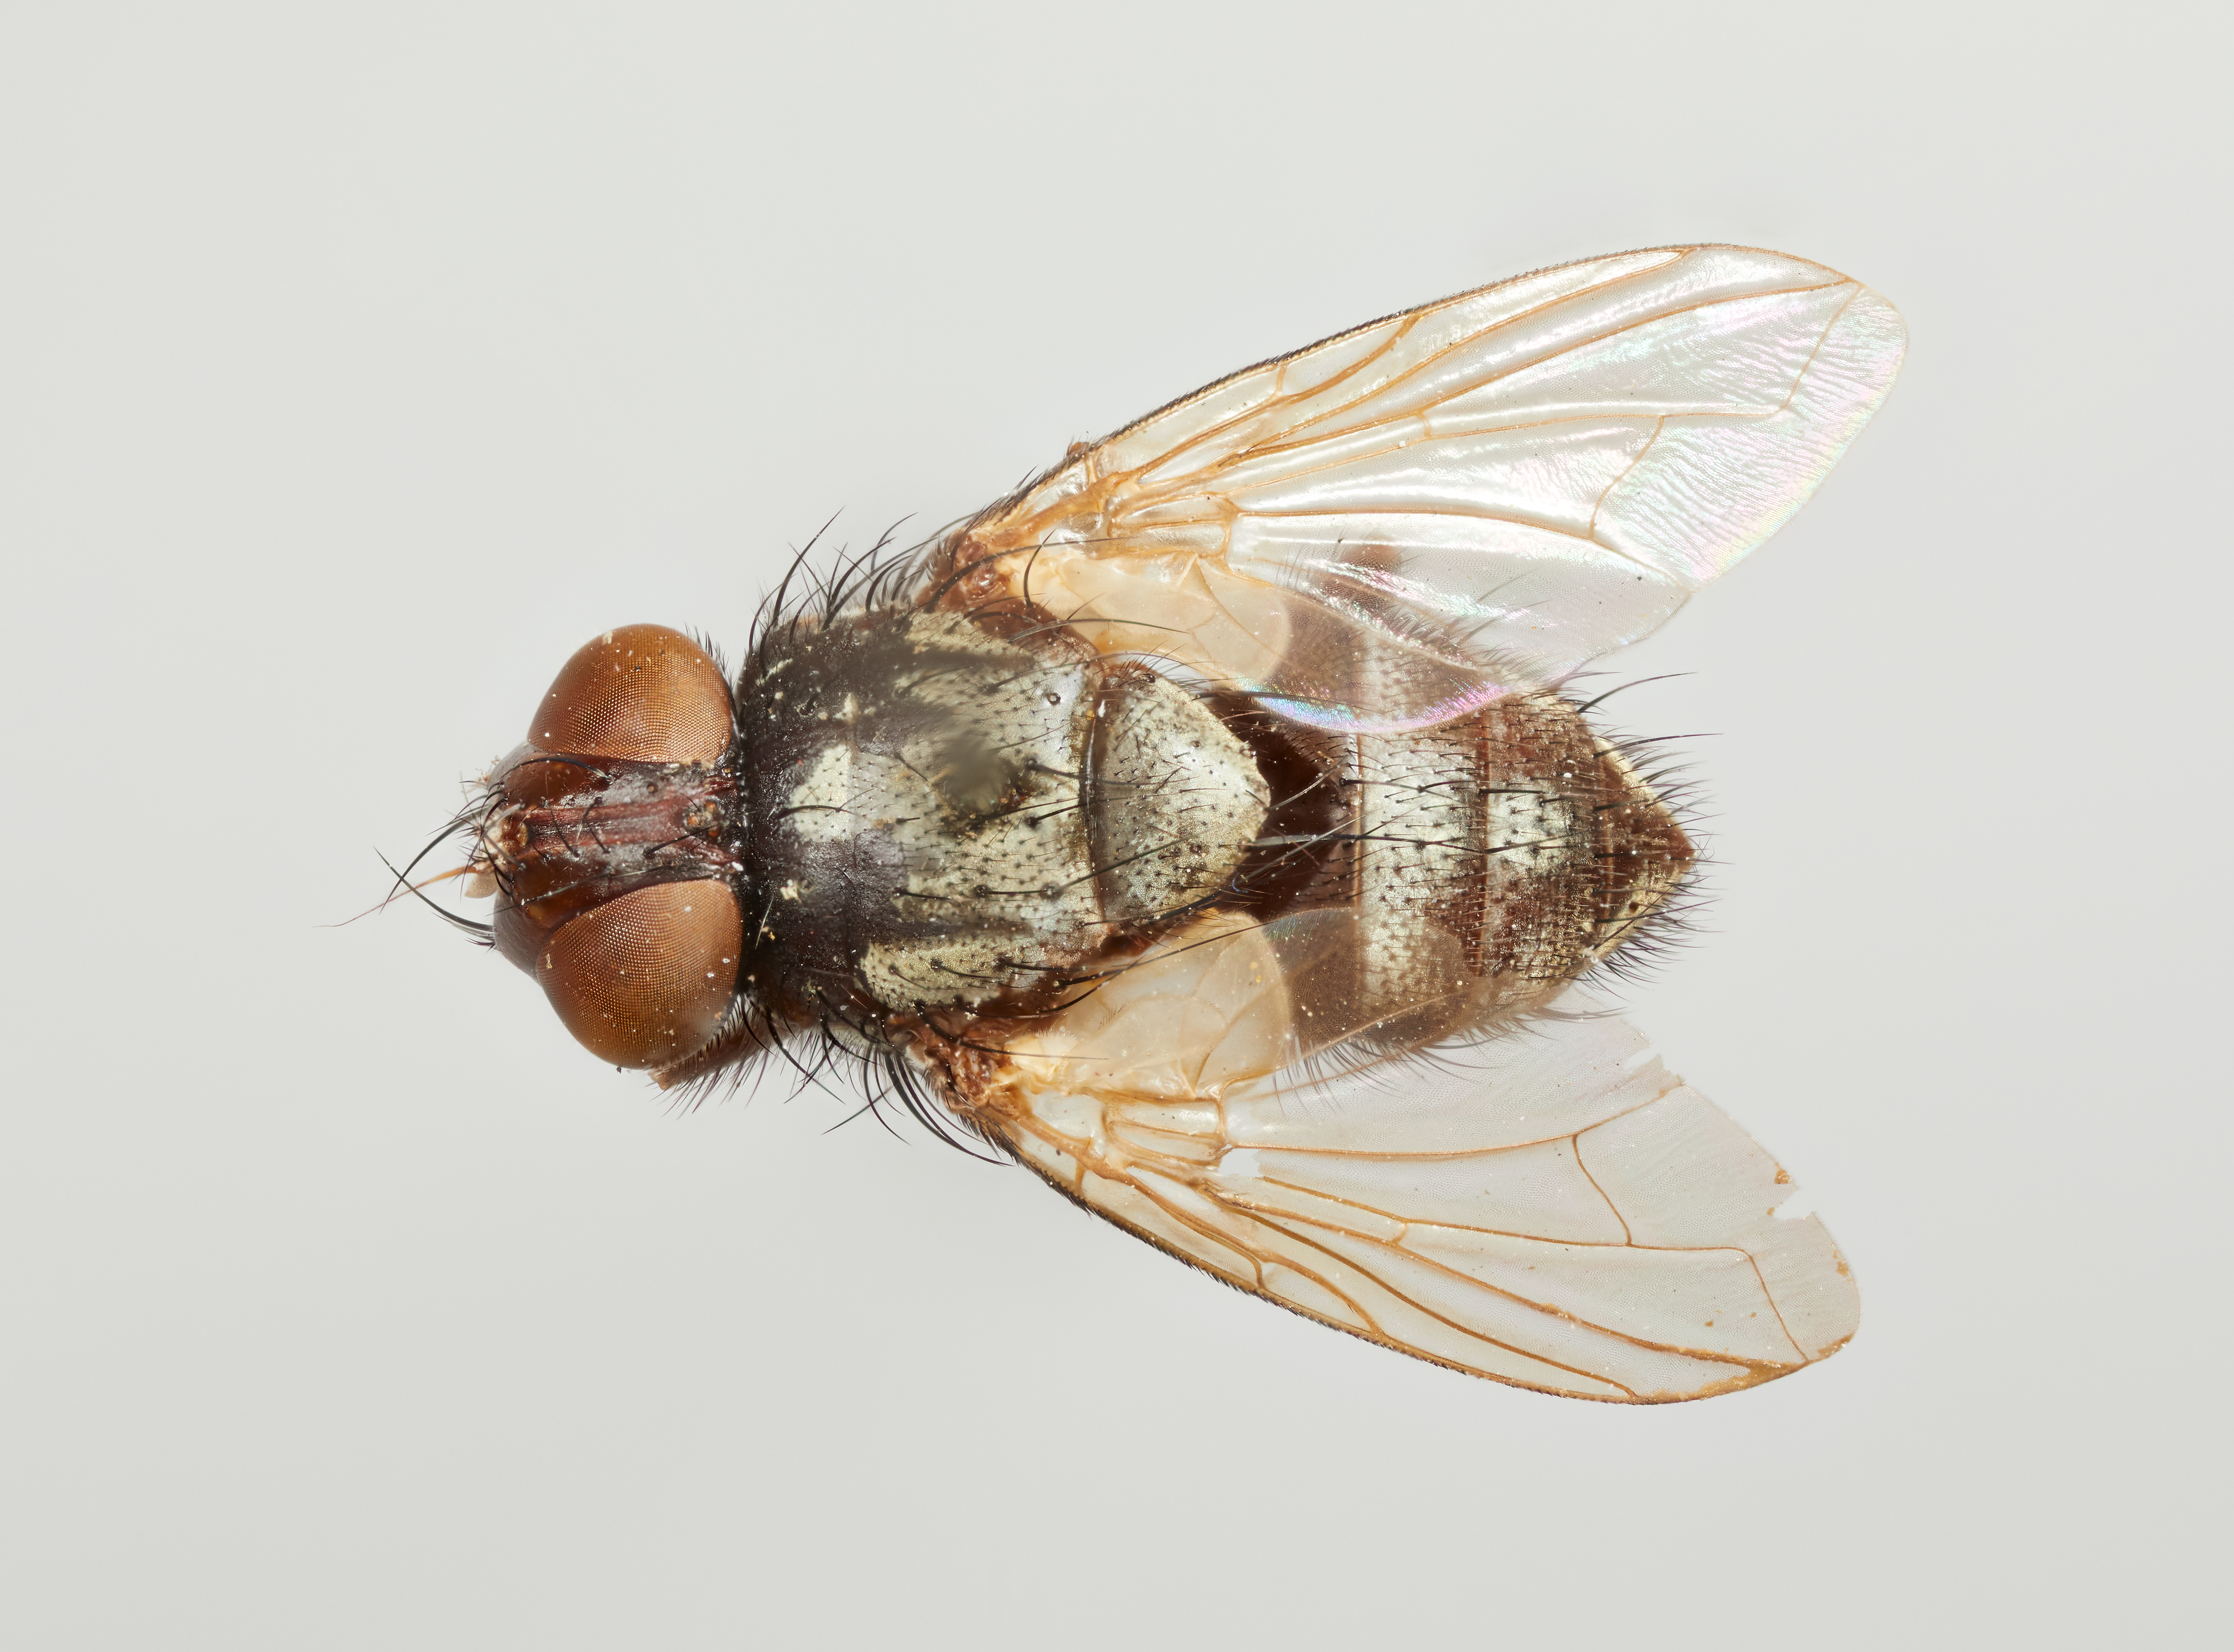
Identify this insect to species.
Doryphorophaga aberrans
